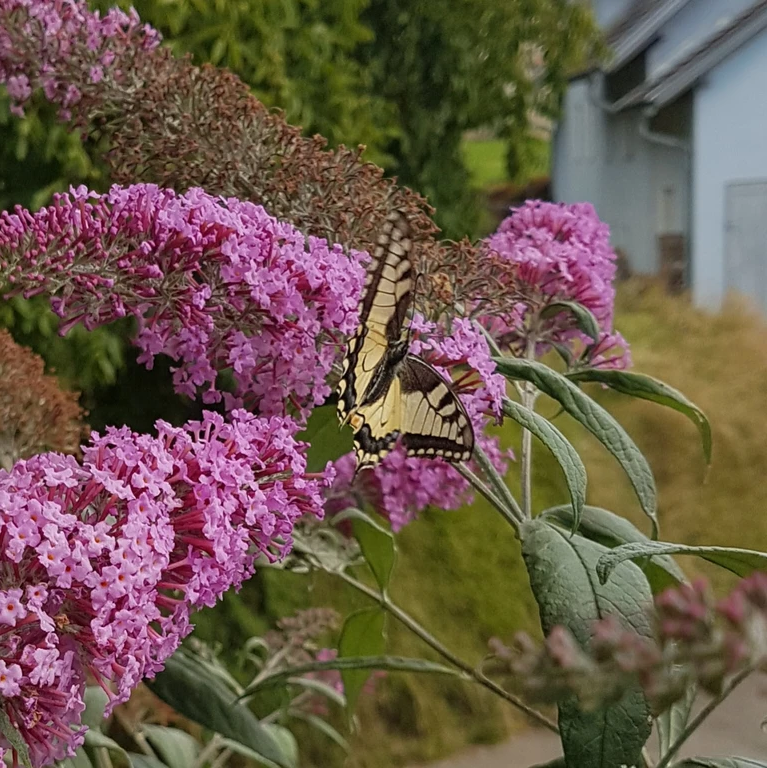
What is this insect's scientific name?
Papilio machaon
